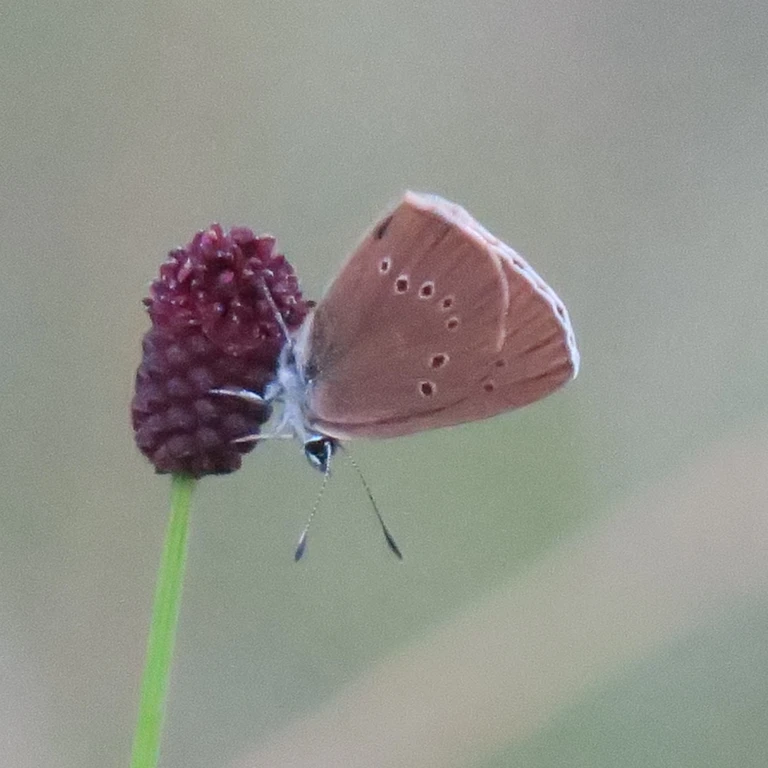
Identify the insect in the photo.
Phengaris nausithous (also Maculinea nausithous)
